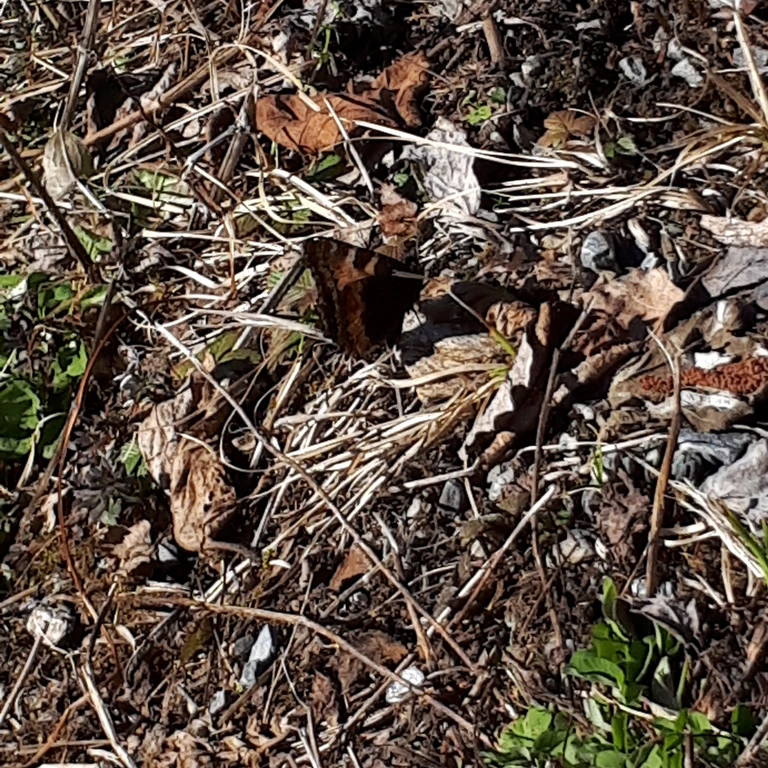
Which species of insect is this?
Aglais urticae
